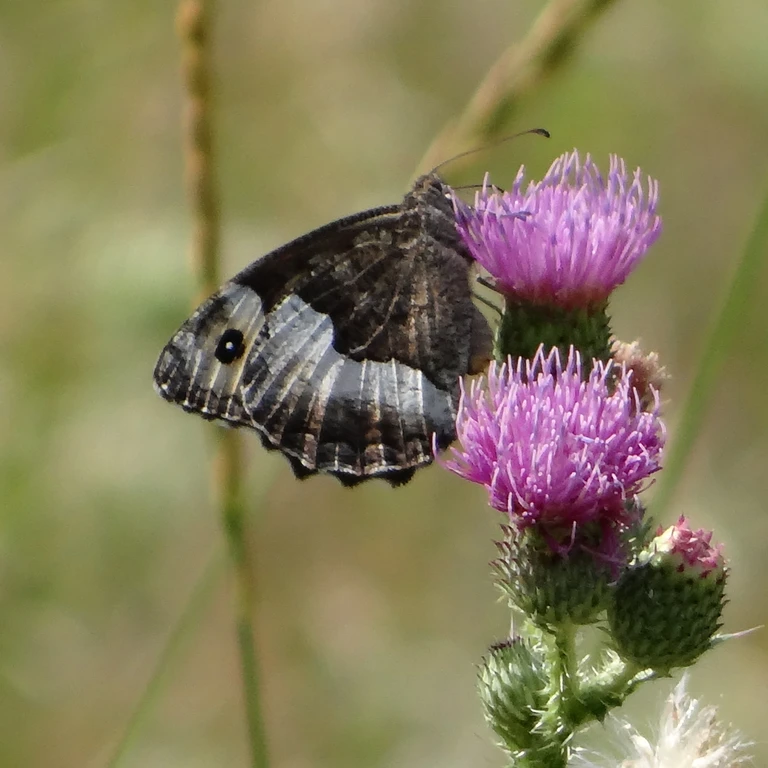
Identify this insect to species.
Hipparchia alcyone
